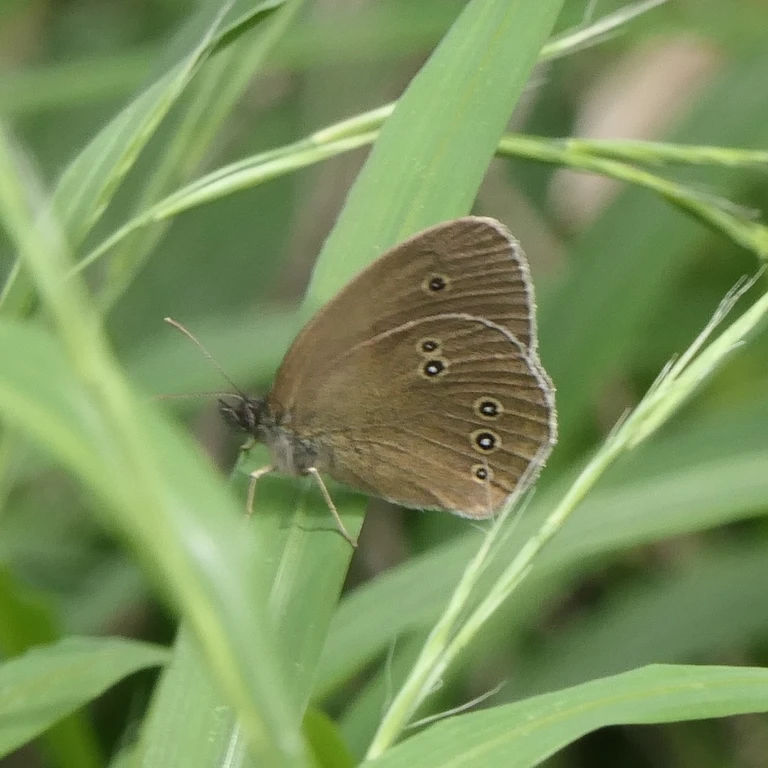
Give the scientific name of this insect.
Aphantopus hyperantus
